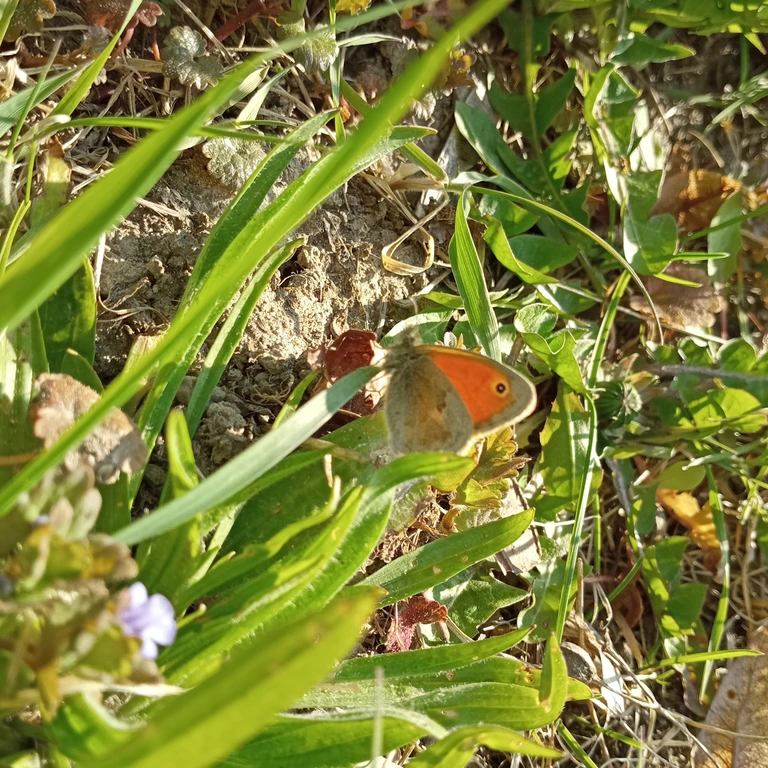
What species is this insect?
Coenonympha pamphilus
